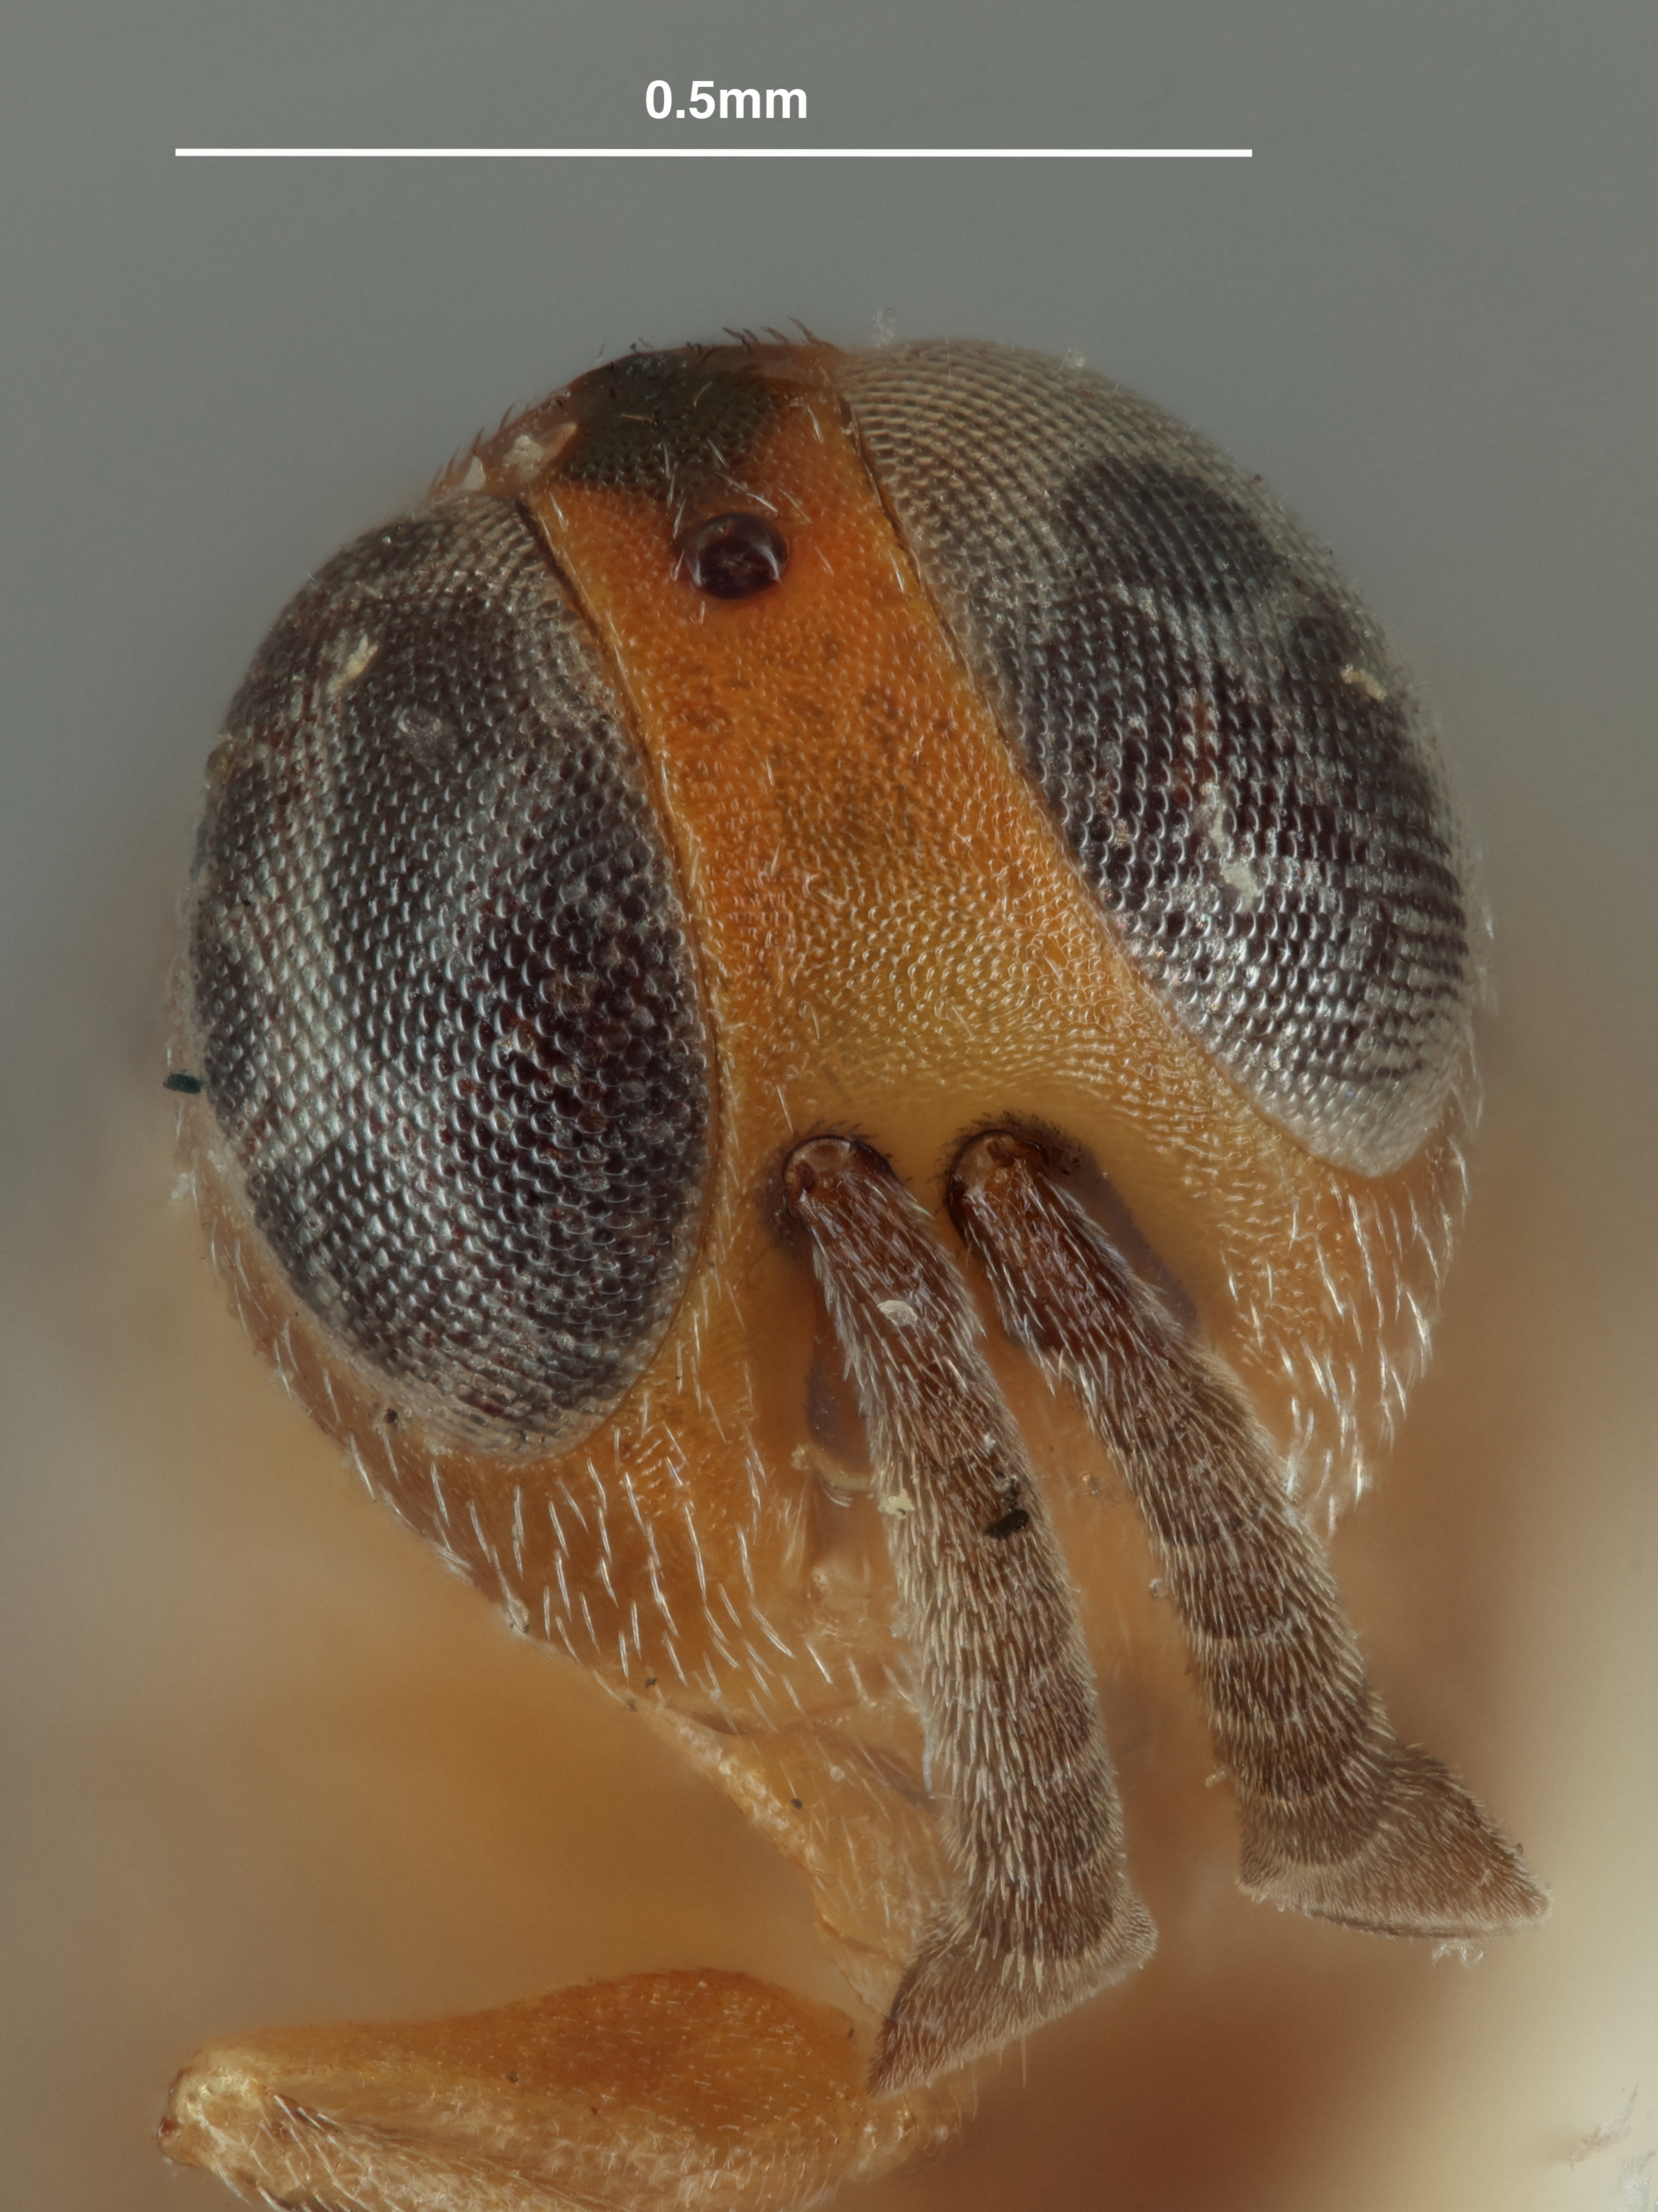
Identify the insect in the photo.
Anisotylus utahensis
